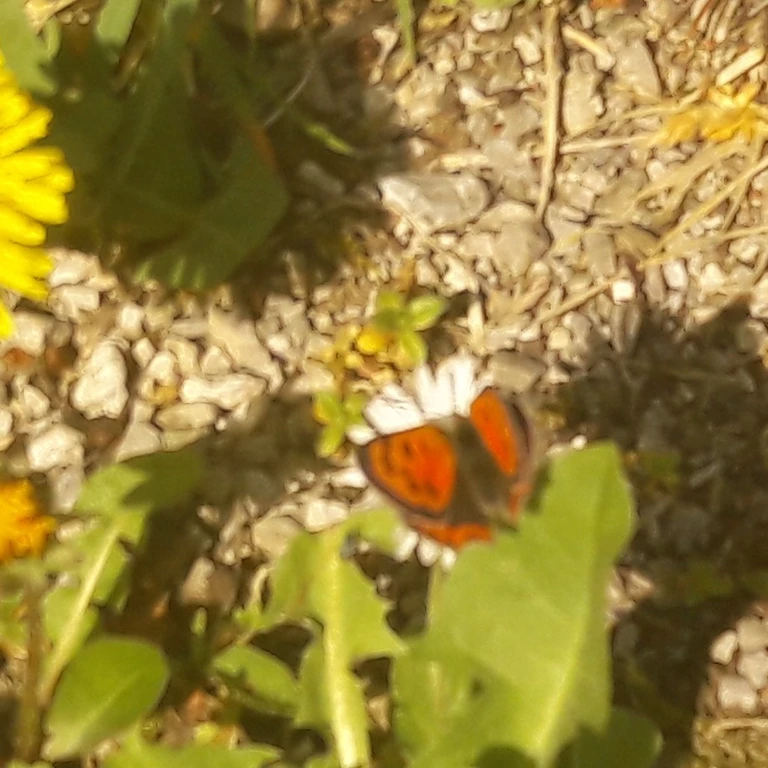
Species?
Lycaena phlaeas
